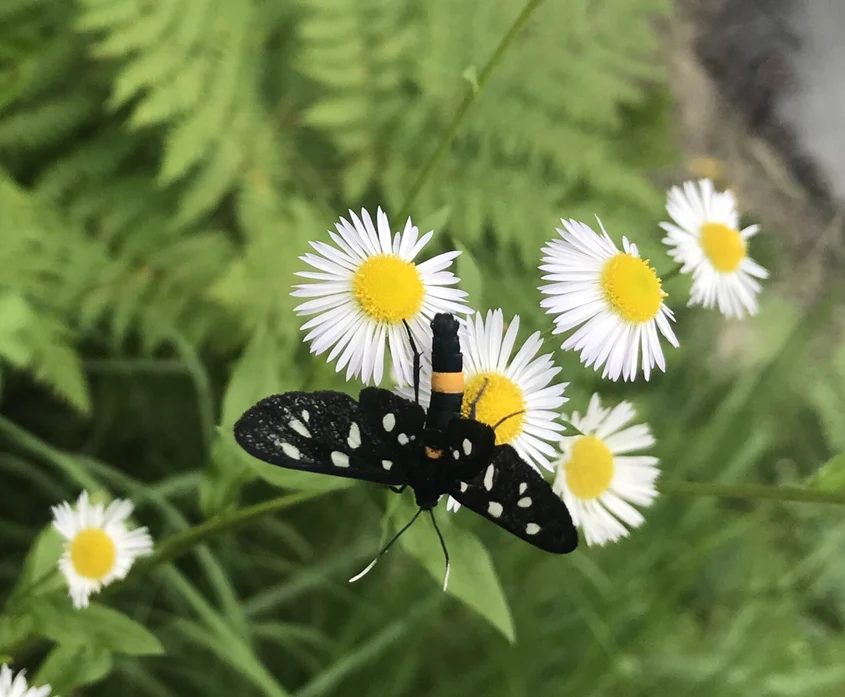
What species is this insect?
Amata phegea
